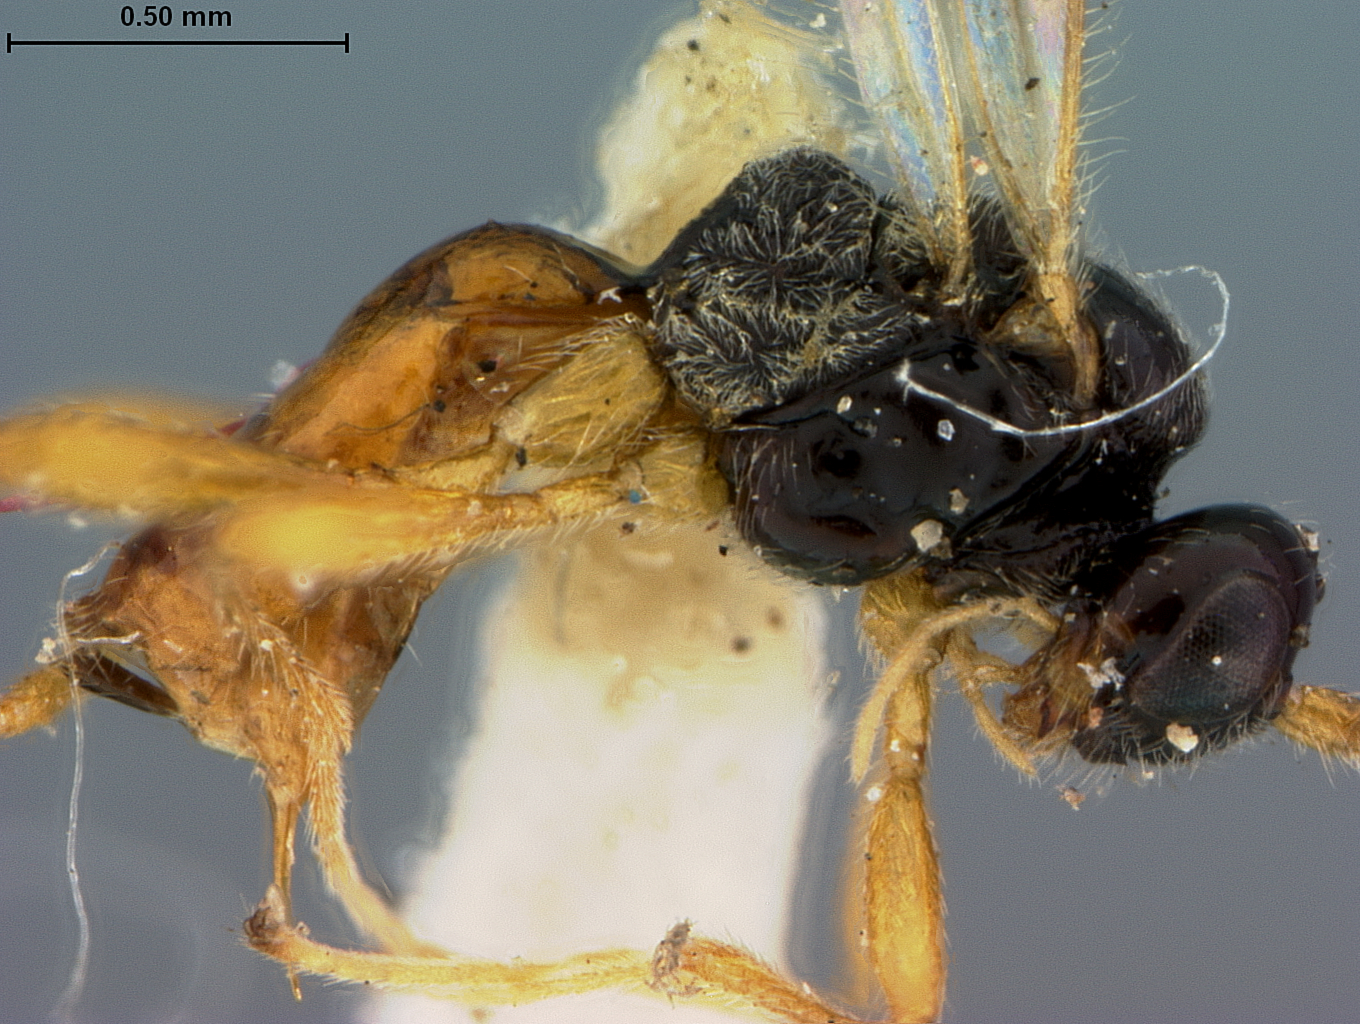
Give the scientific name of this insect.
Dacnusa agromyzae
